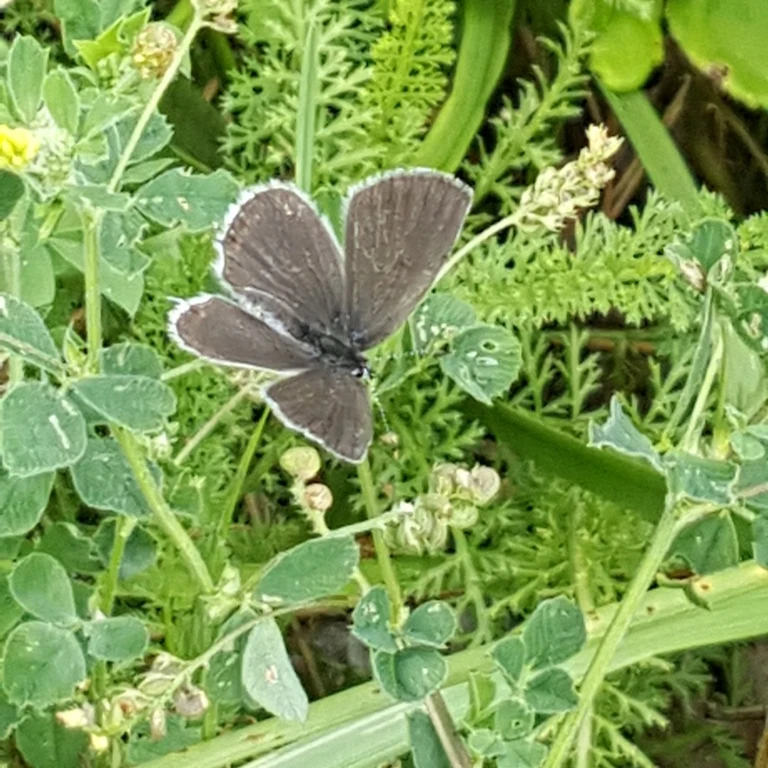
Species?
Cupido argiades (also Elkalyce argiades)
